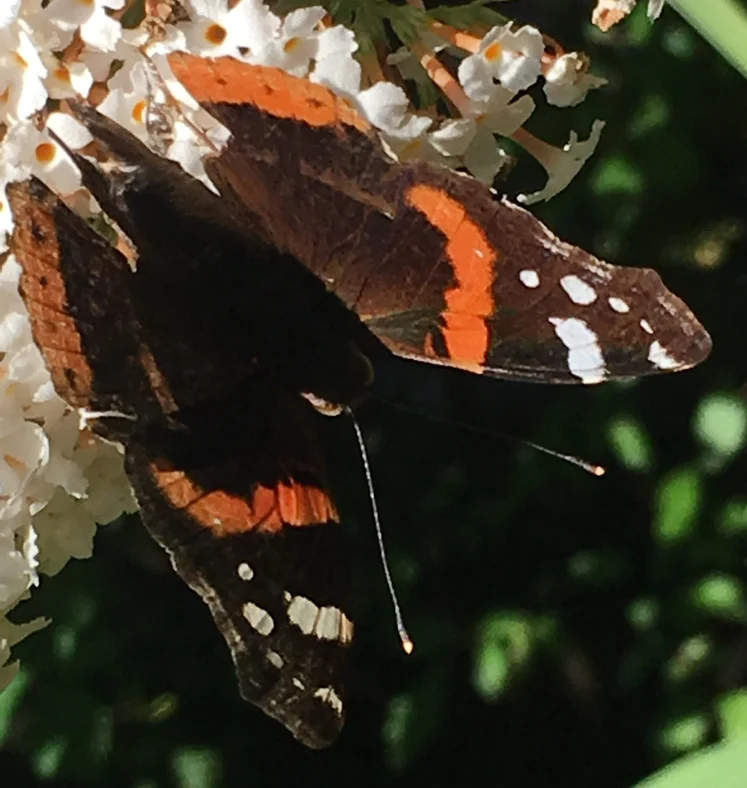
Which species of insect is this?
Vanessa atalanta
